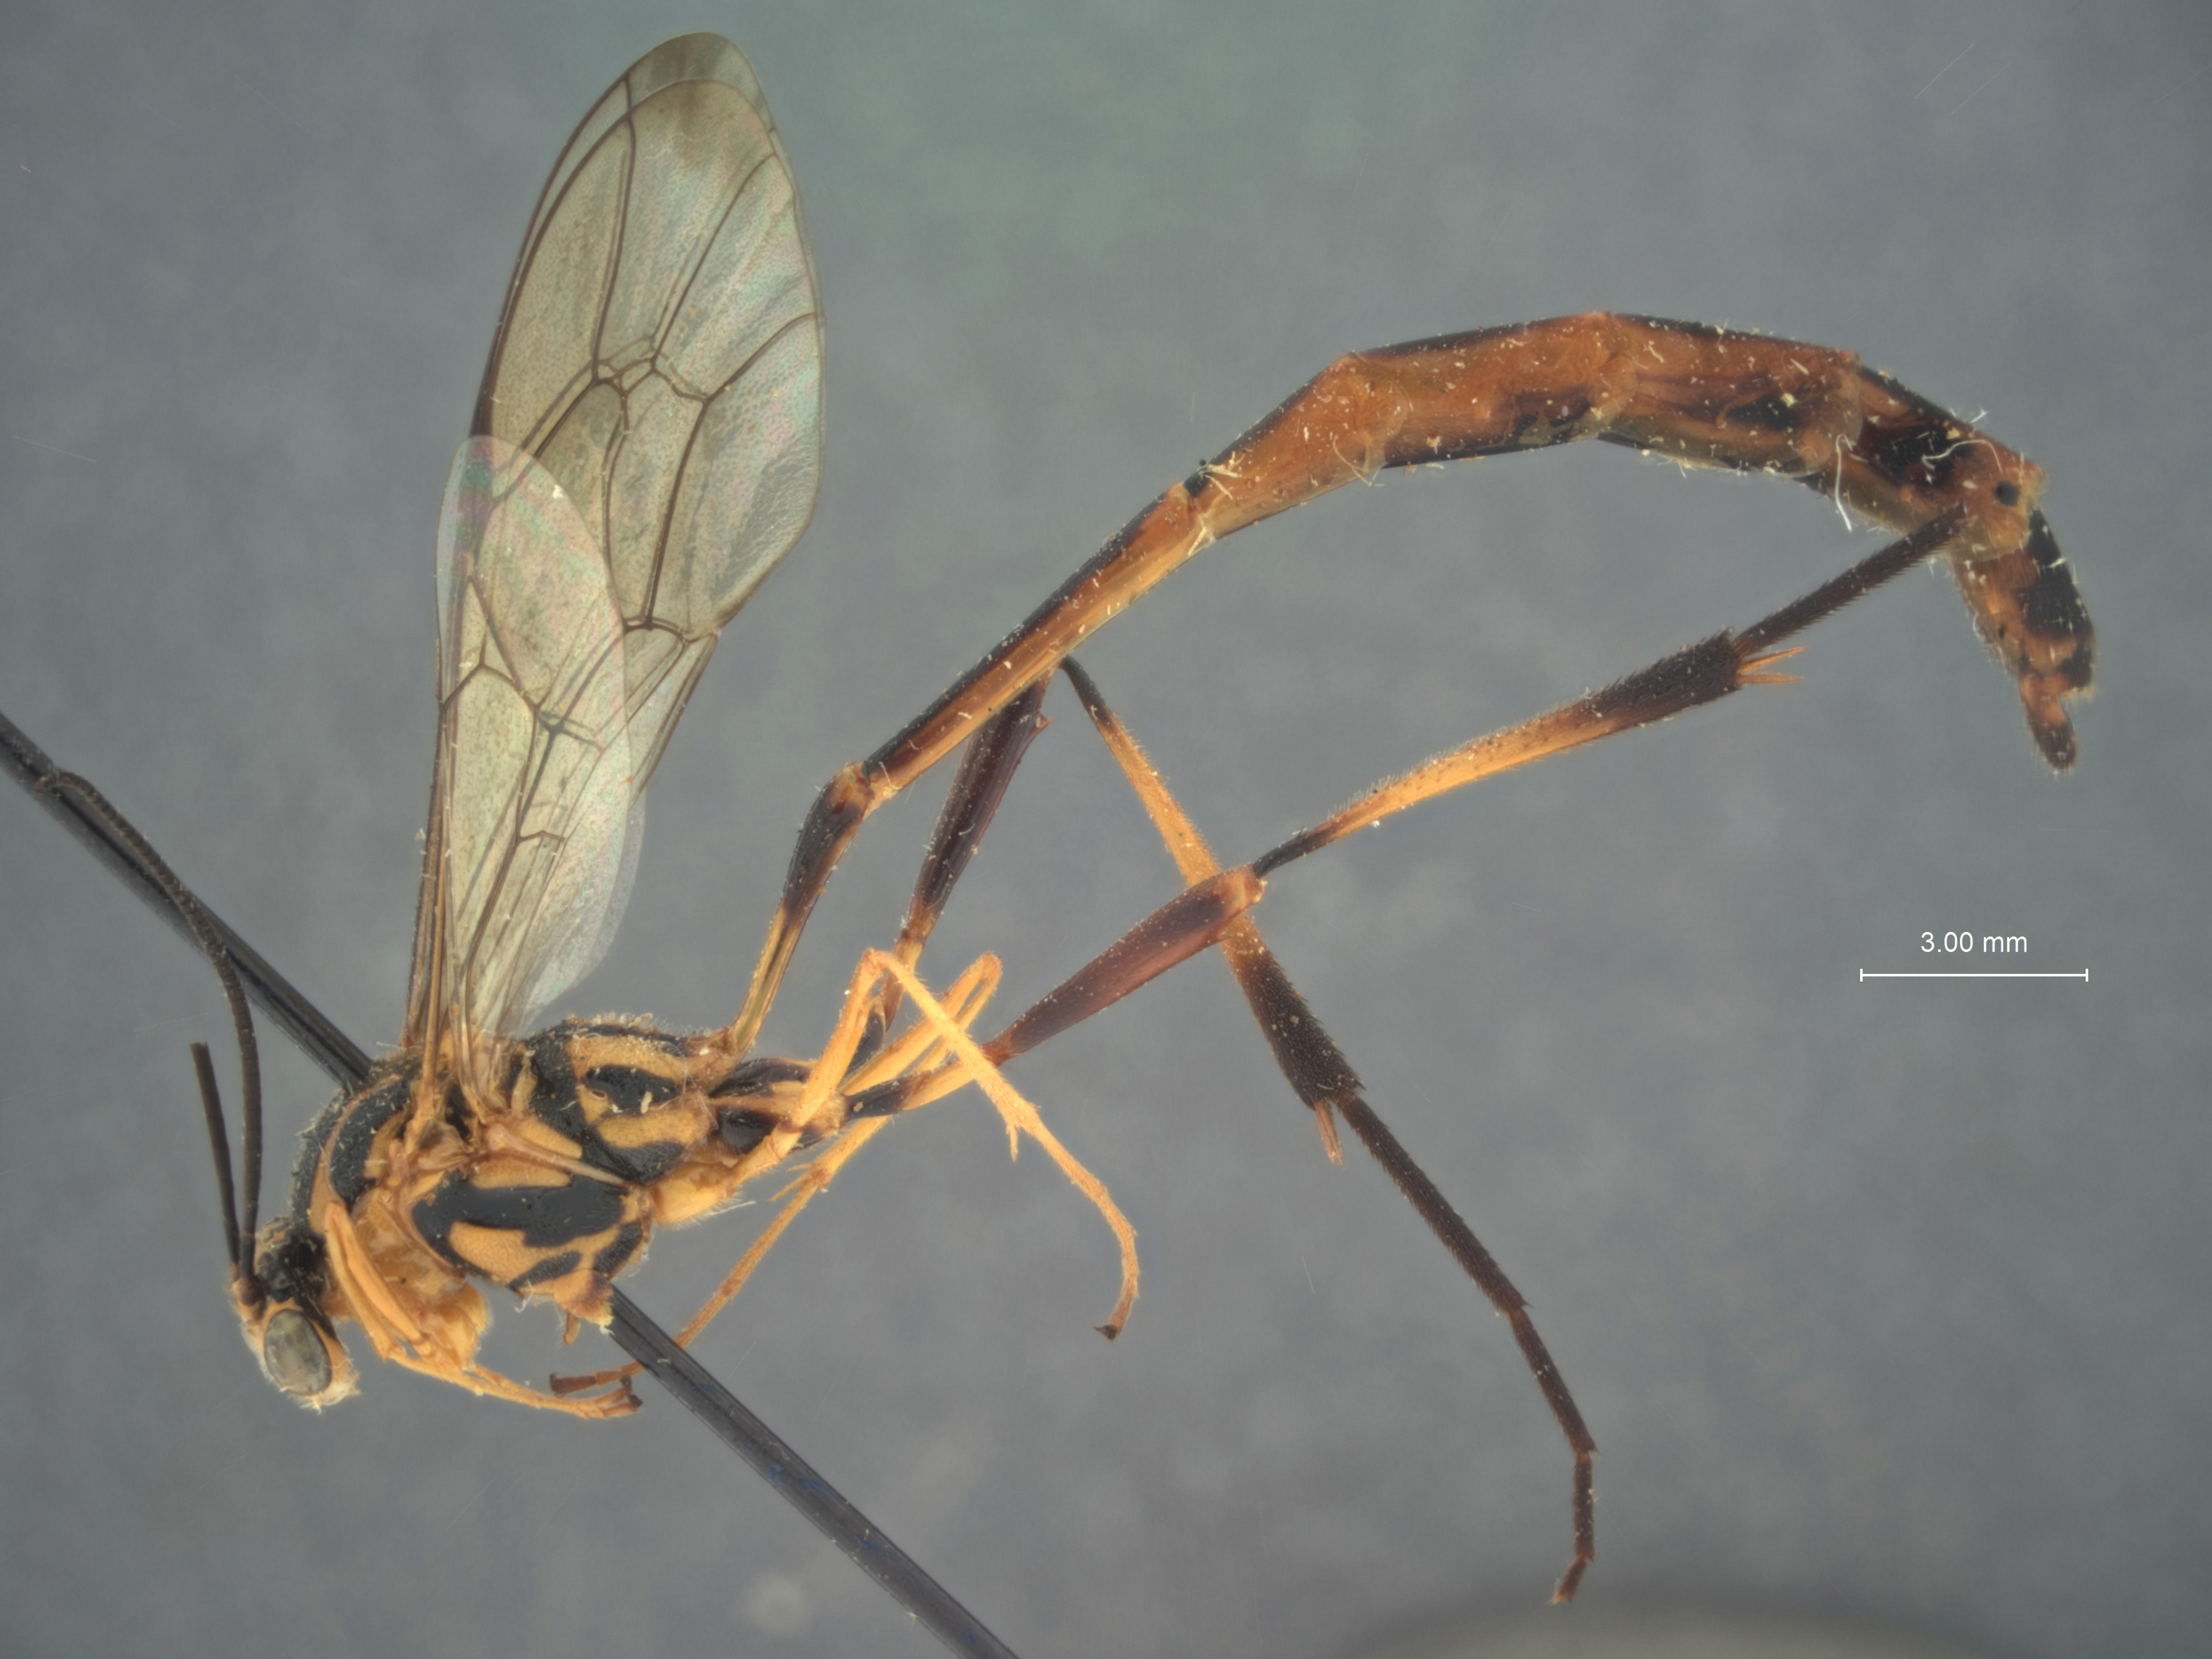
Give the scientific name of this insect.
Eiphosoma forte
